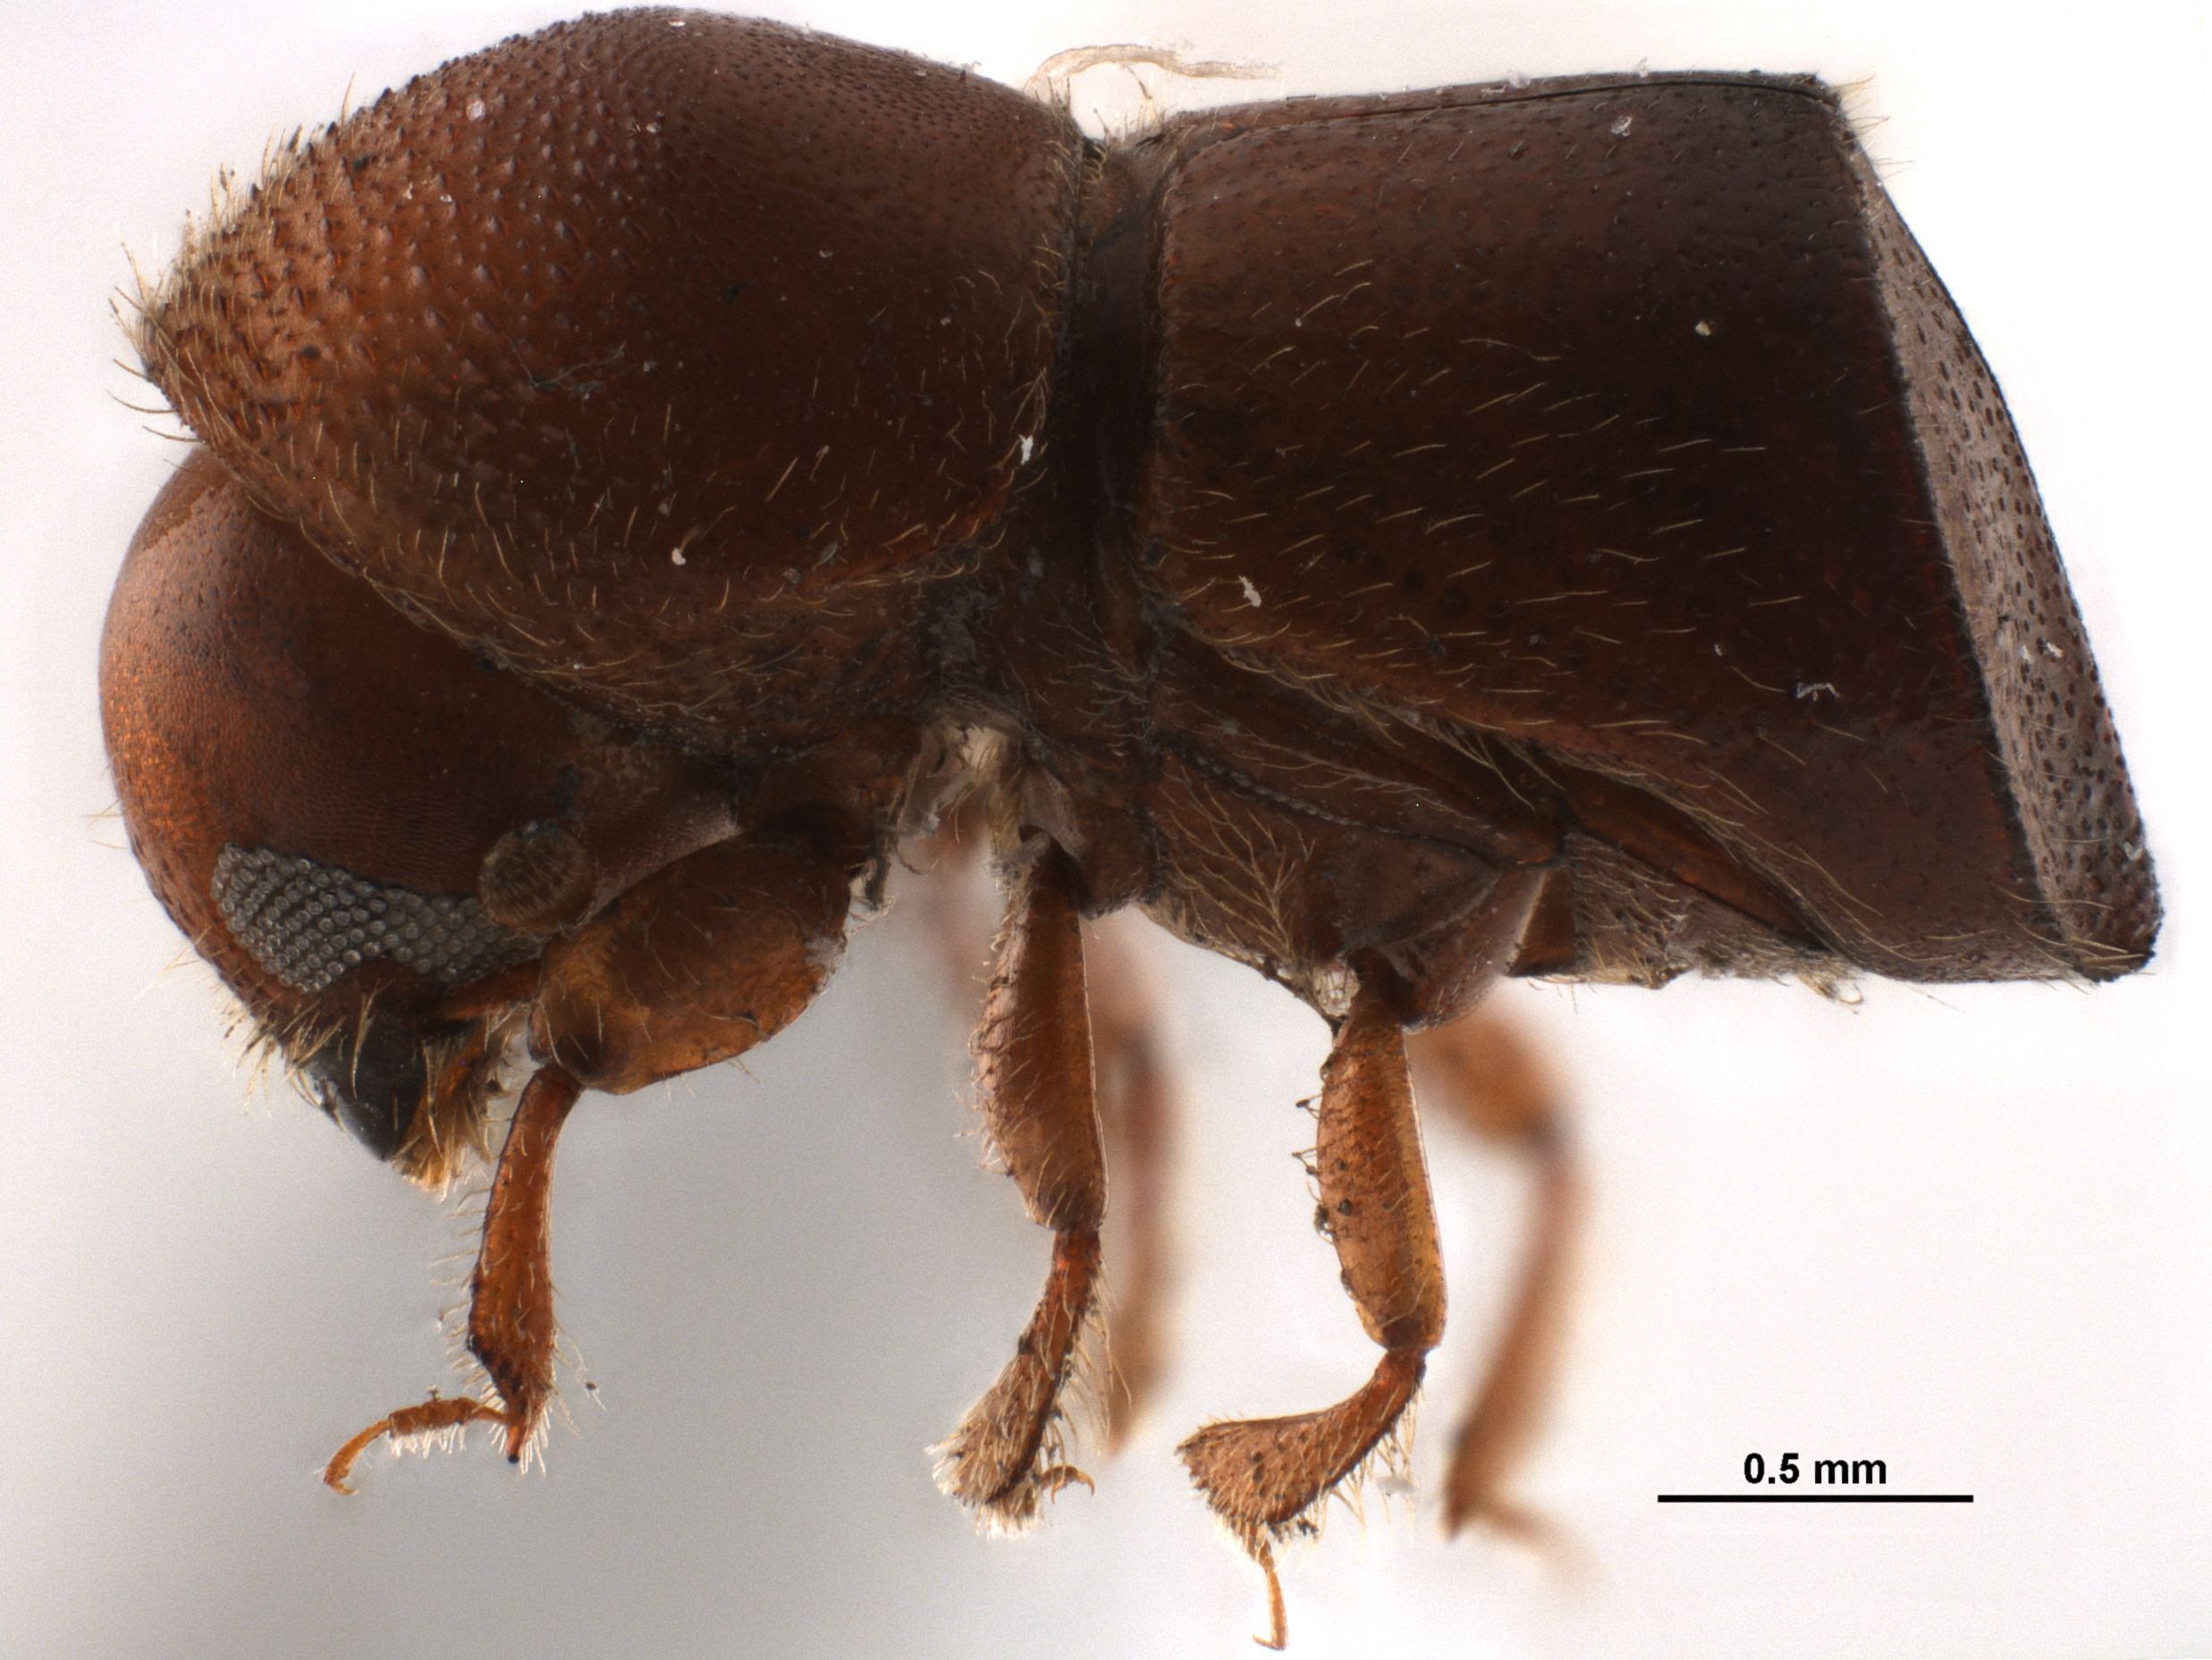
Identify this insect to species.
Xylosandrus mancus
